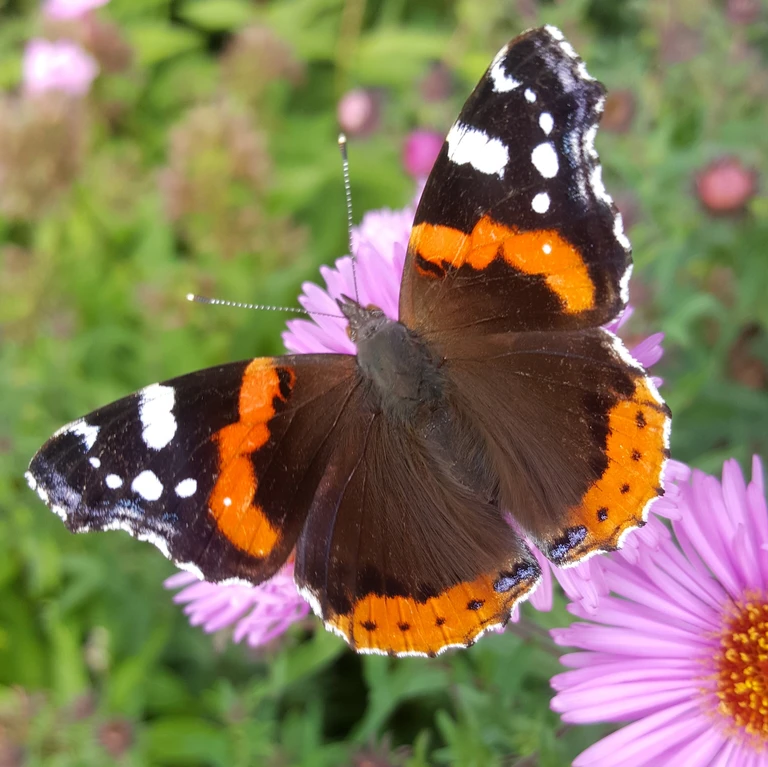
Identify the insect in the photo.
Vanessa atalanta
